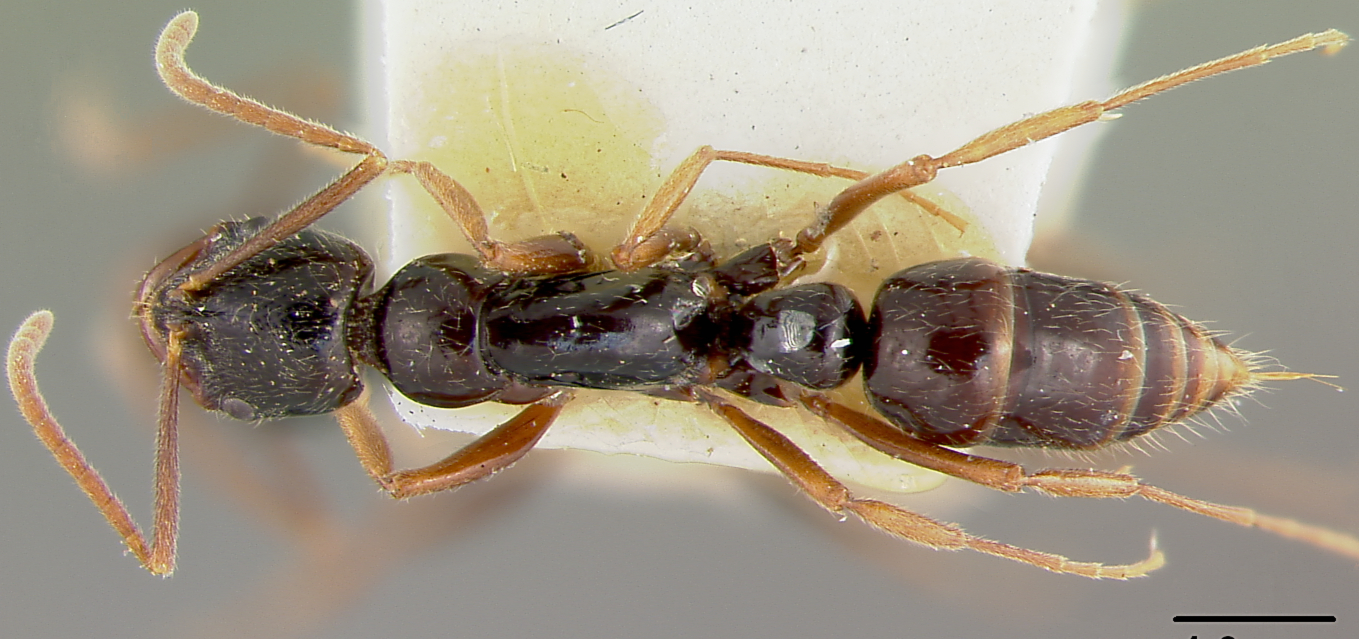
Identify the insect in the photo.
Leptogenys letilae
